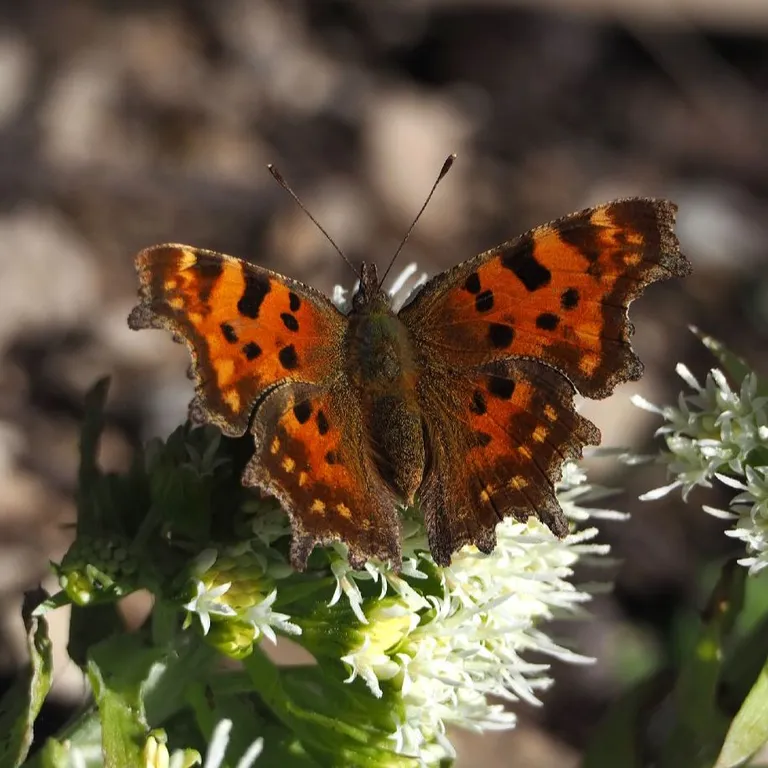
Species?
Polygonia c-album
